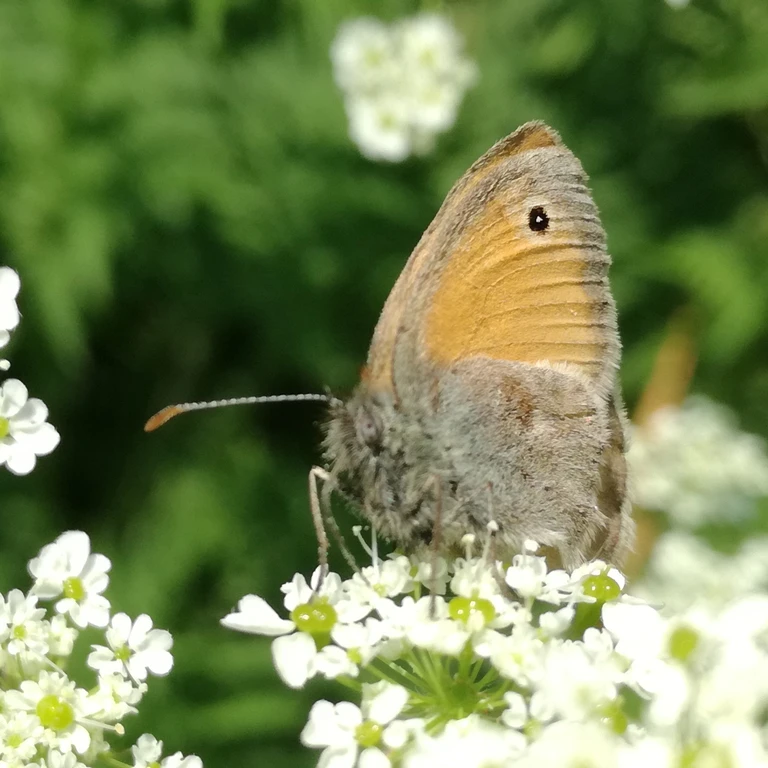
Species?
Coenonympha pamphilus
